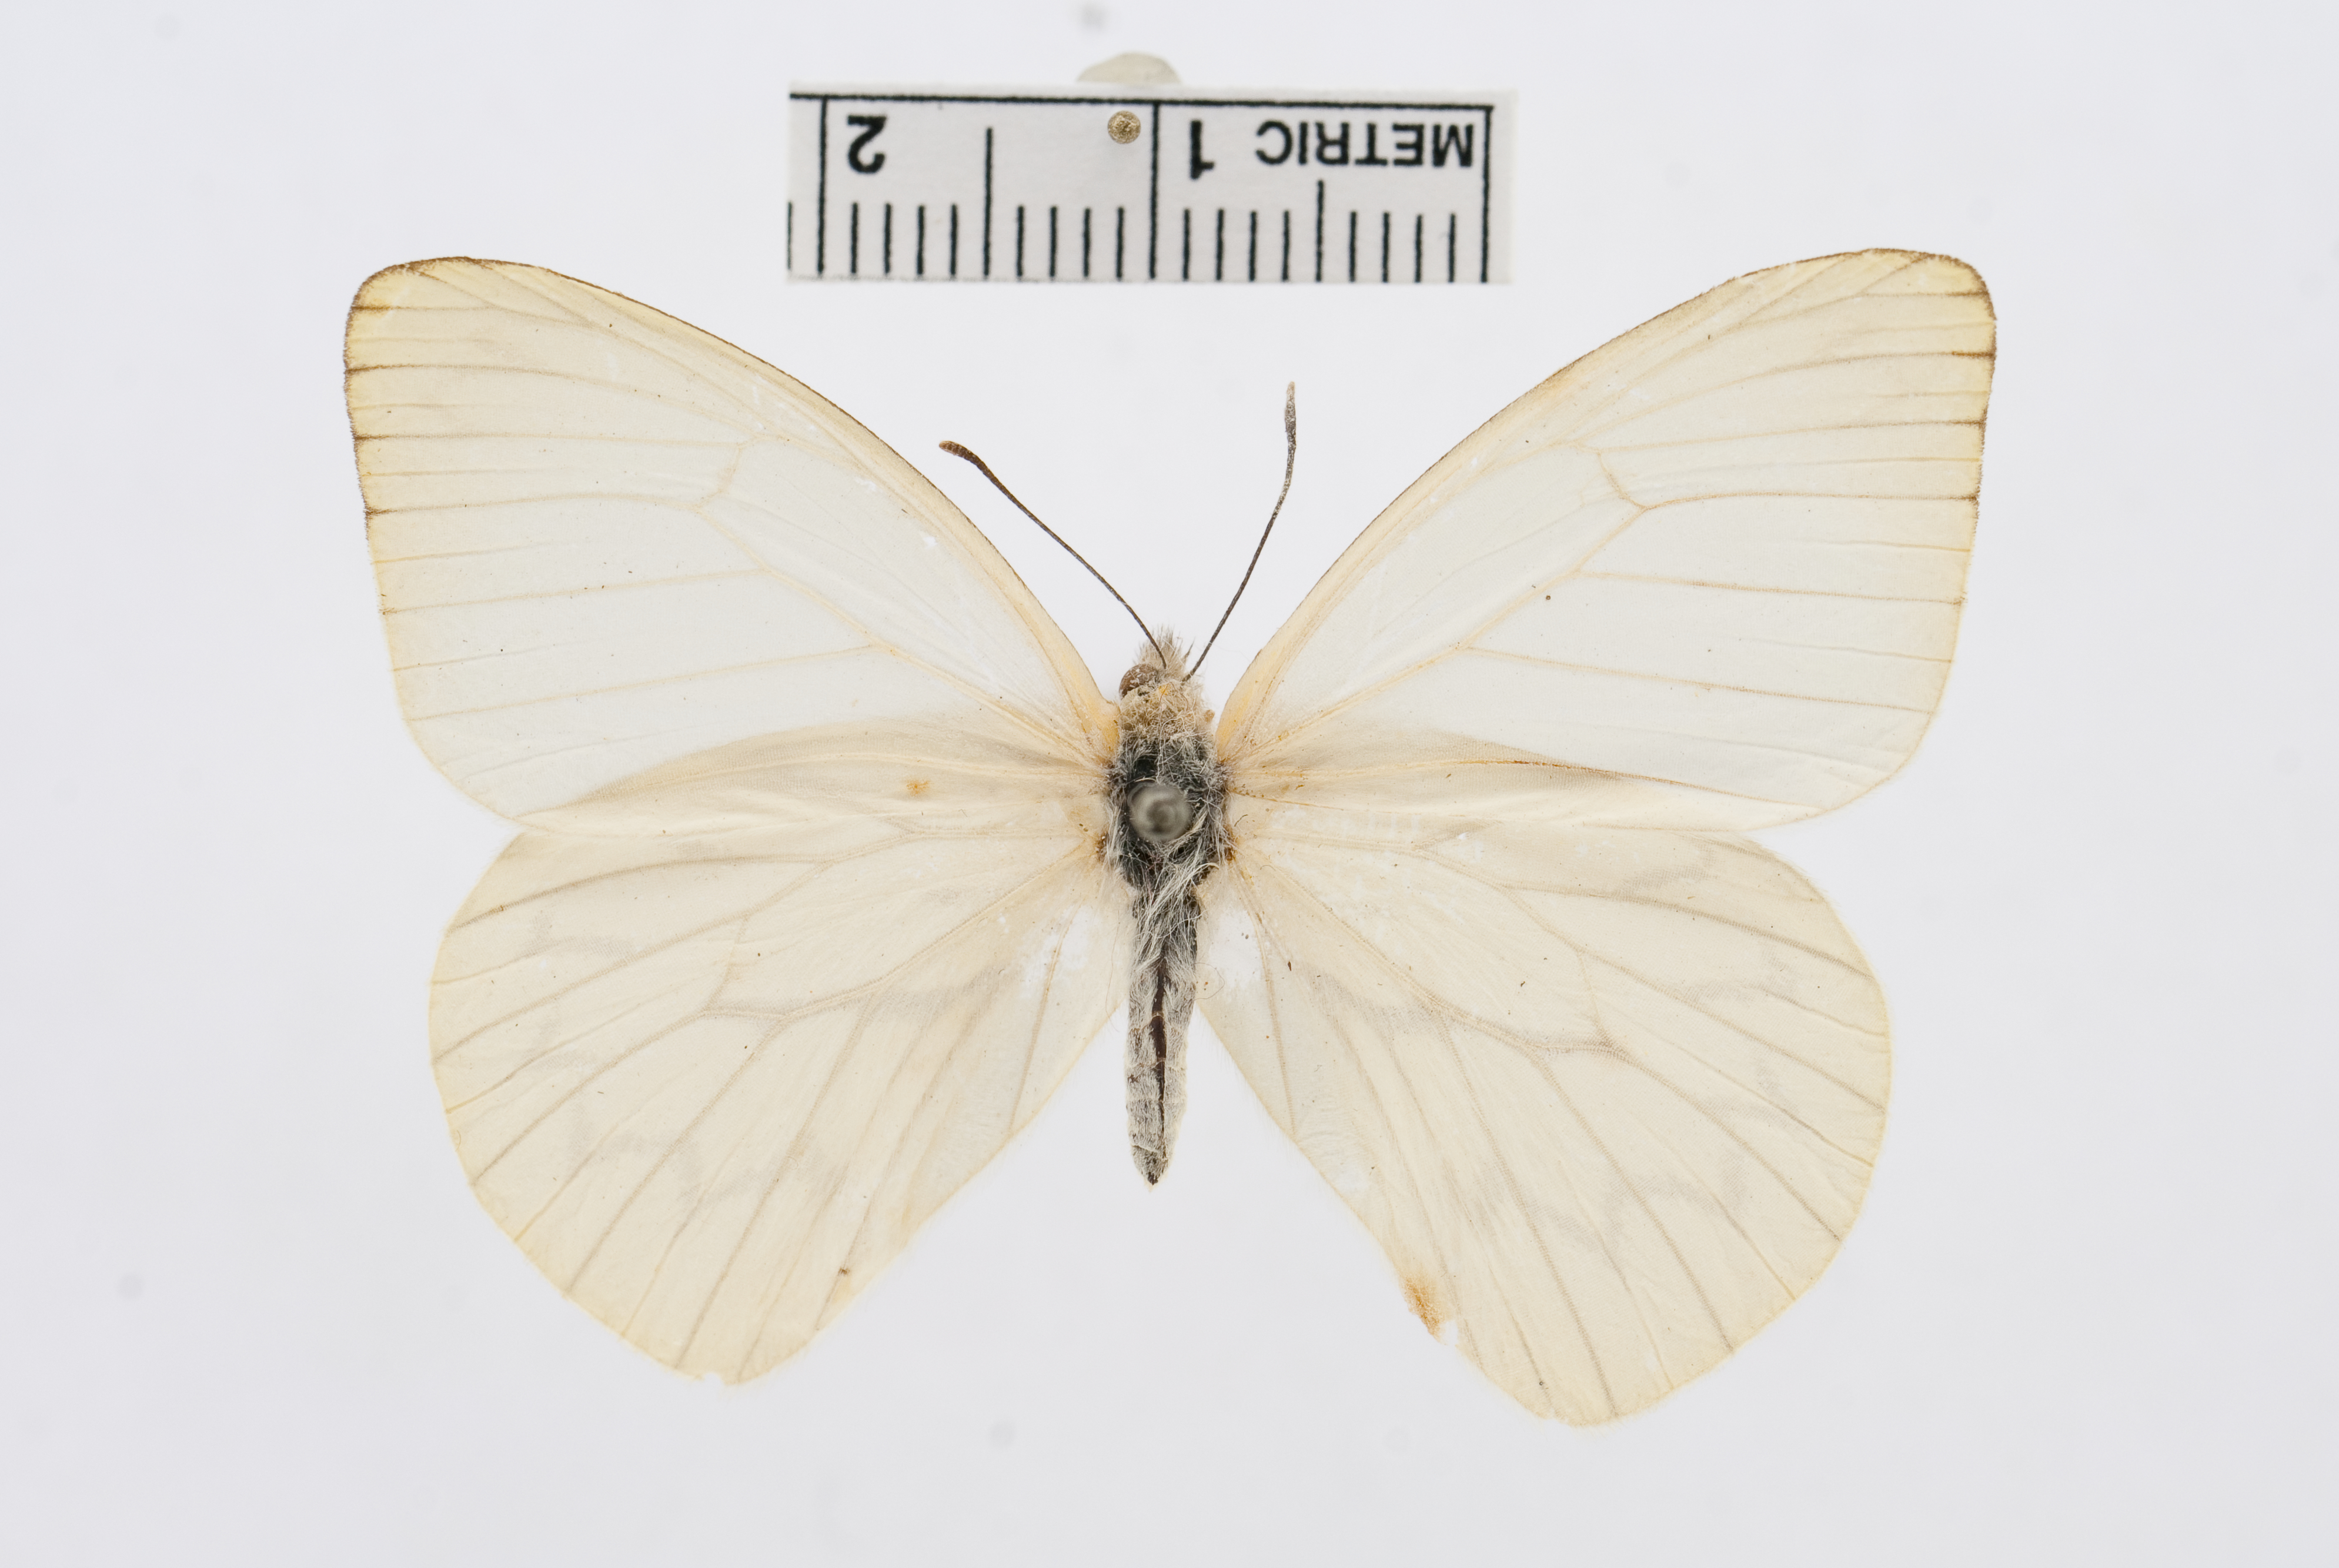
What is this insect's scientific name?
Hesperocharis costaricensis
